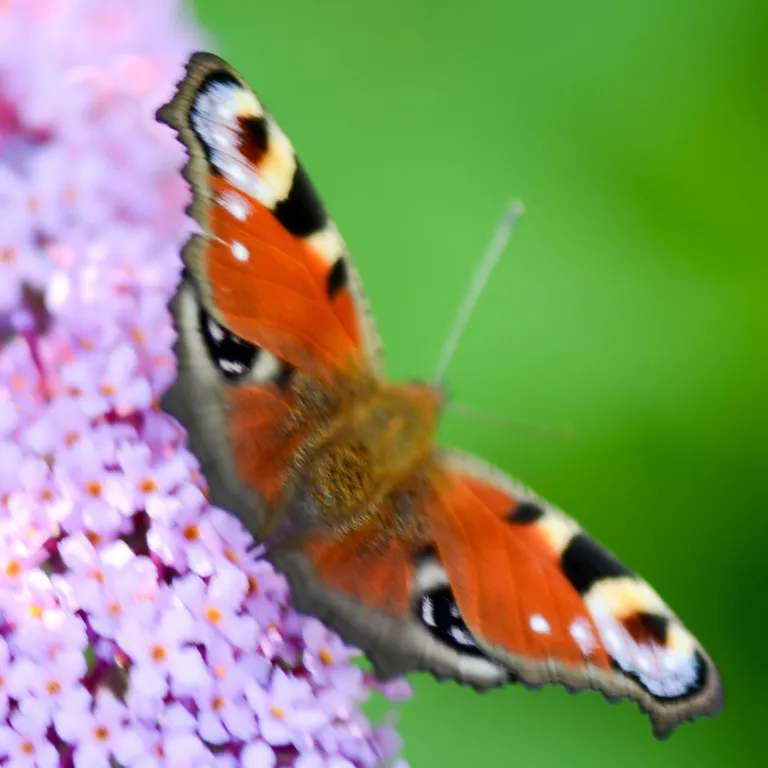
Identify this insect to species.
Aglais io
